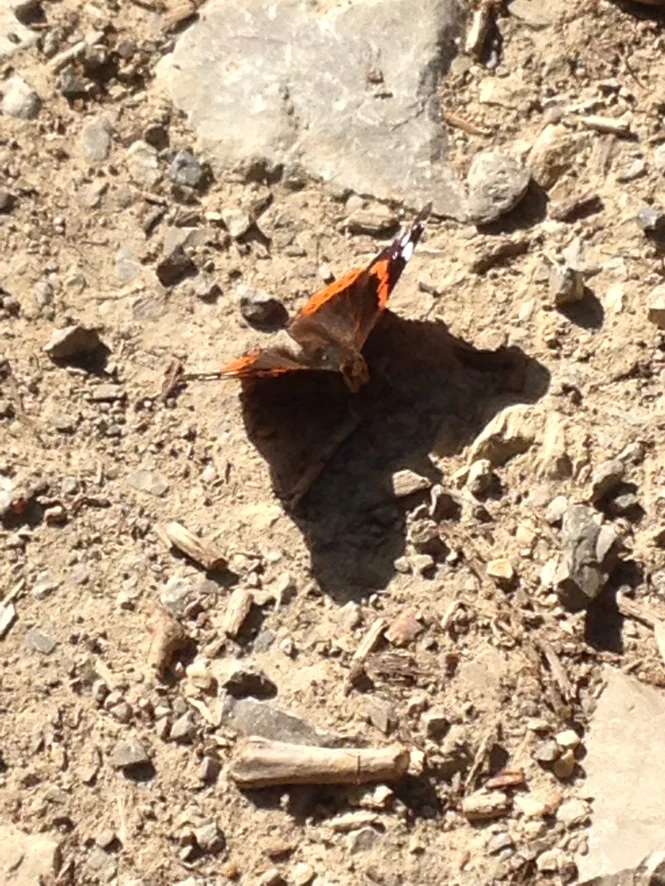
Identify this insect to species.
Vanessa atalanta
